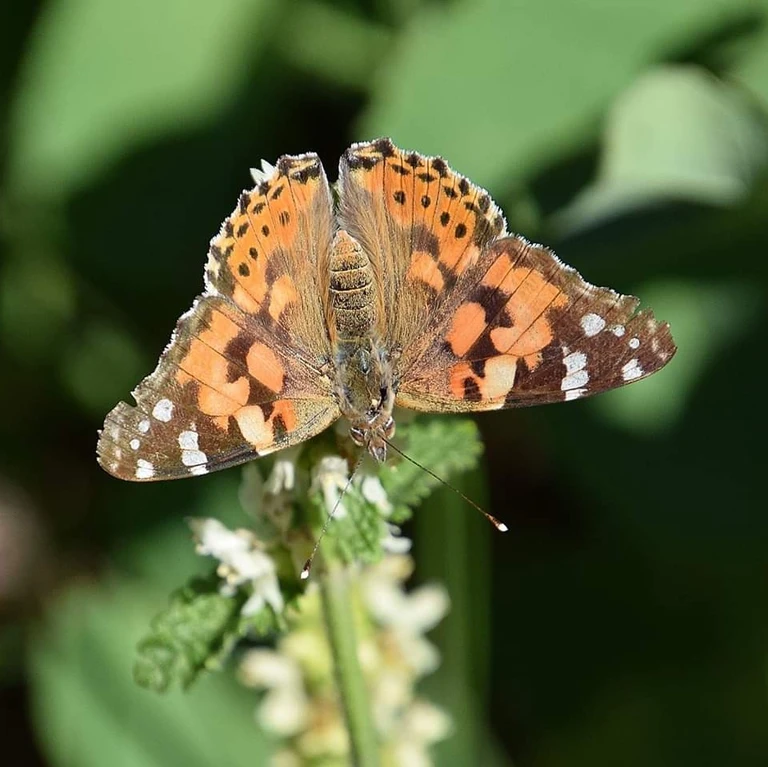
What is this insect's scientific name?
Vanessa cardui
